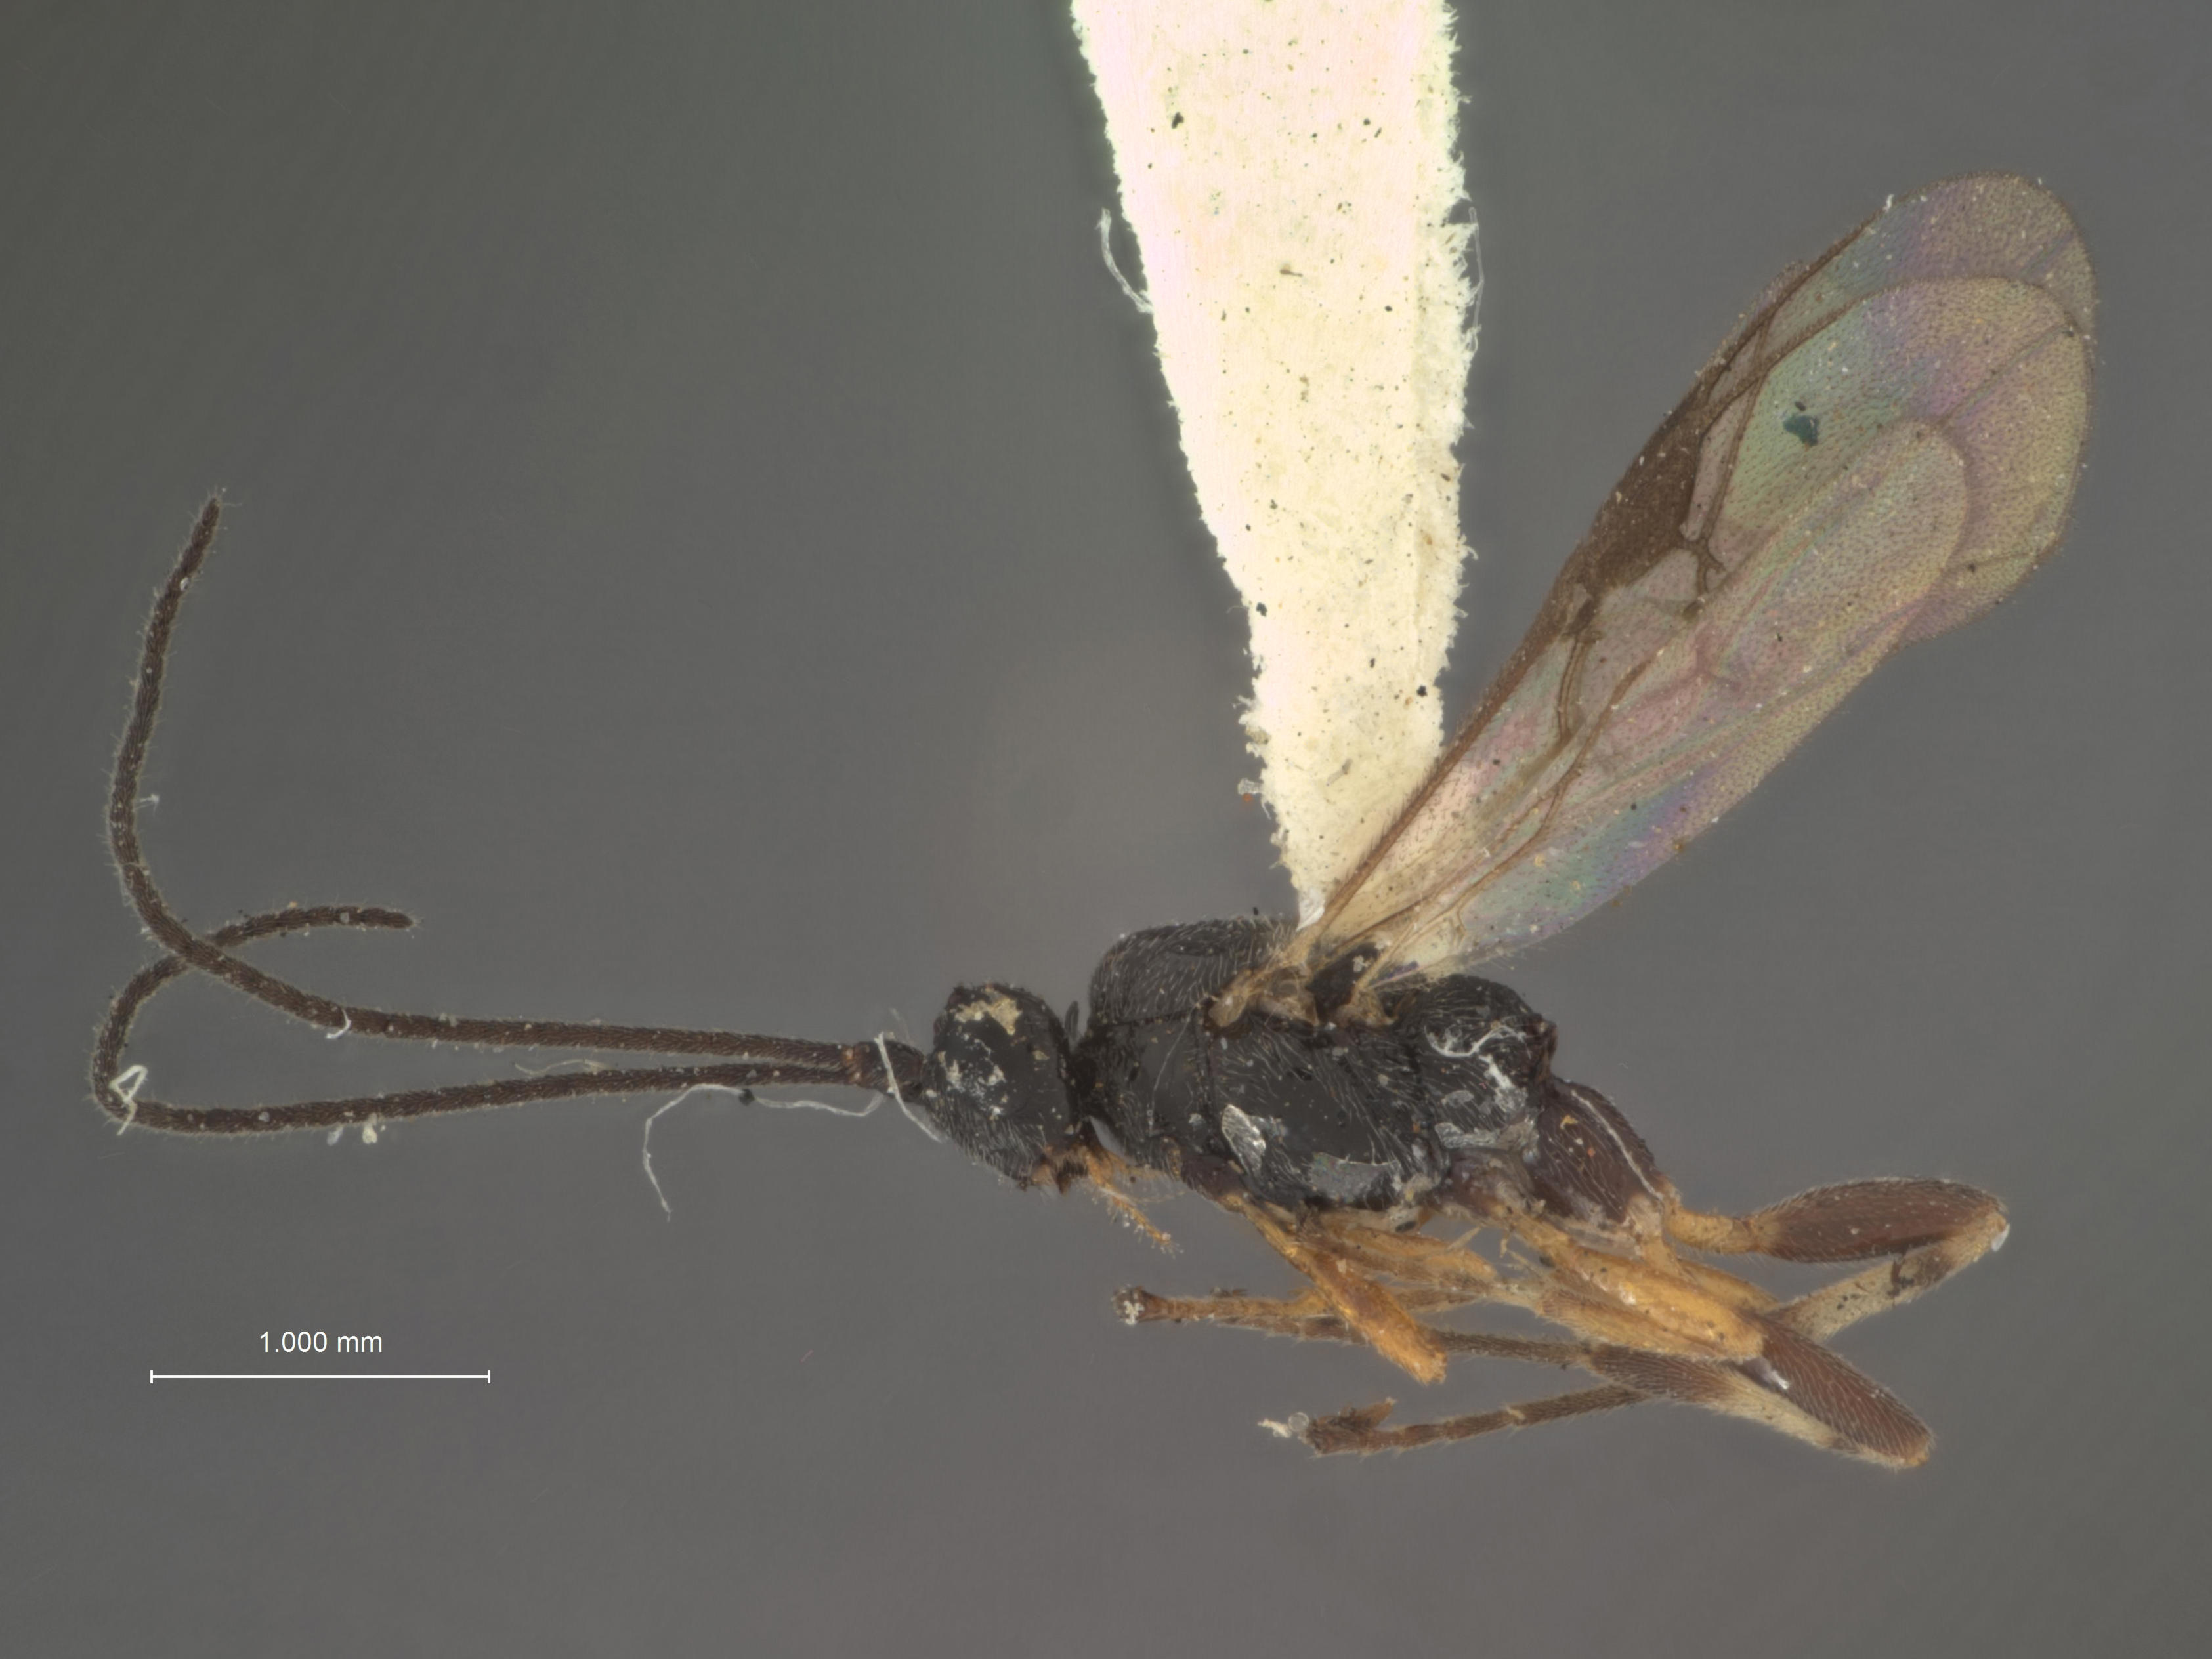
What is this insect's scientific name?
Bassus pyrifolii
